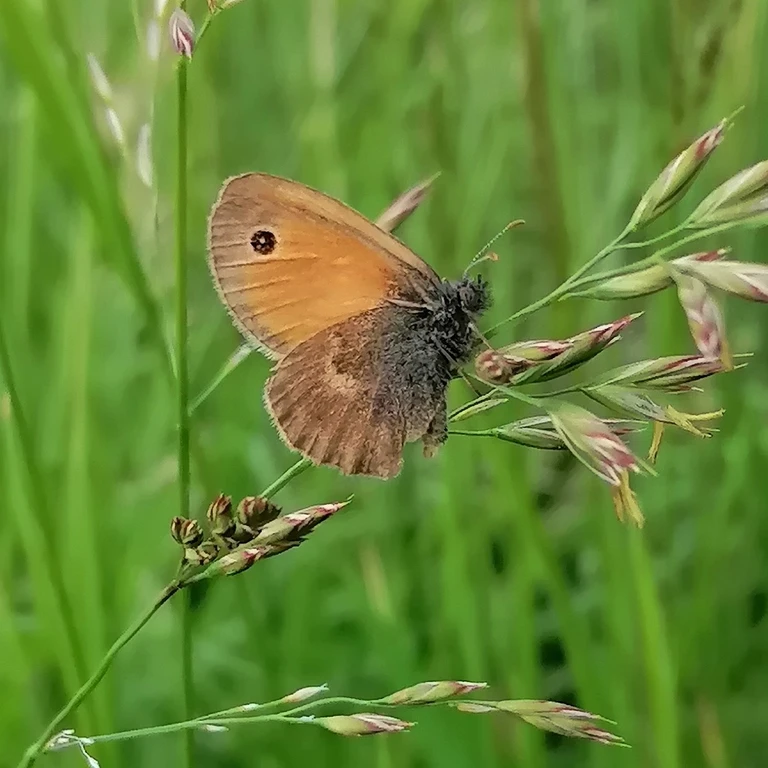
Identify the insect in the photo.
Coenonympha pamphilus
